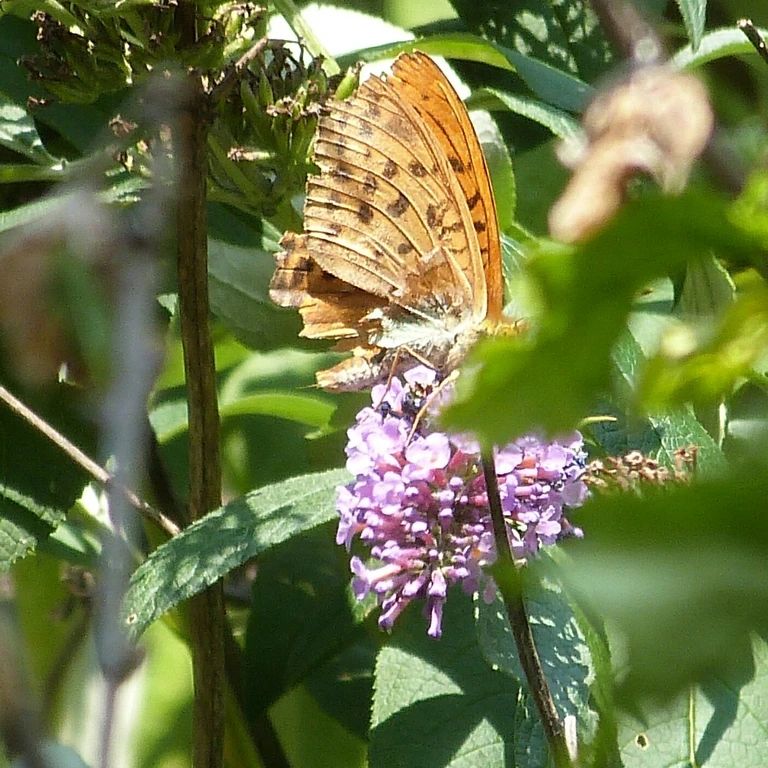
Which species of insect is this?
Argynnis paphia
